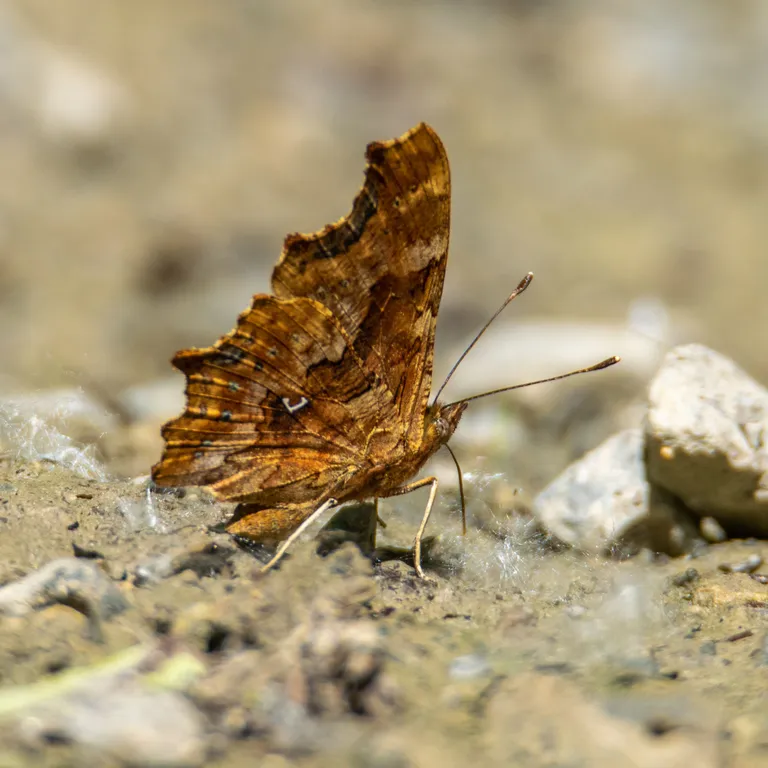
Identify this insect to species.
Polygonia c-album
